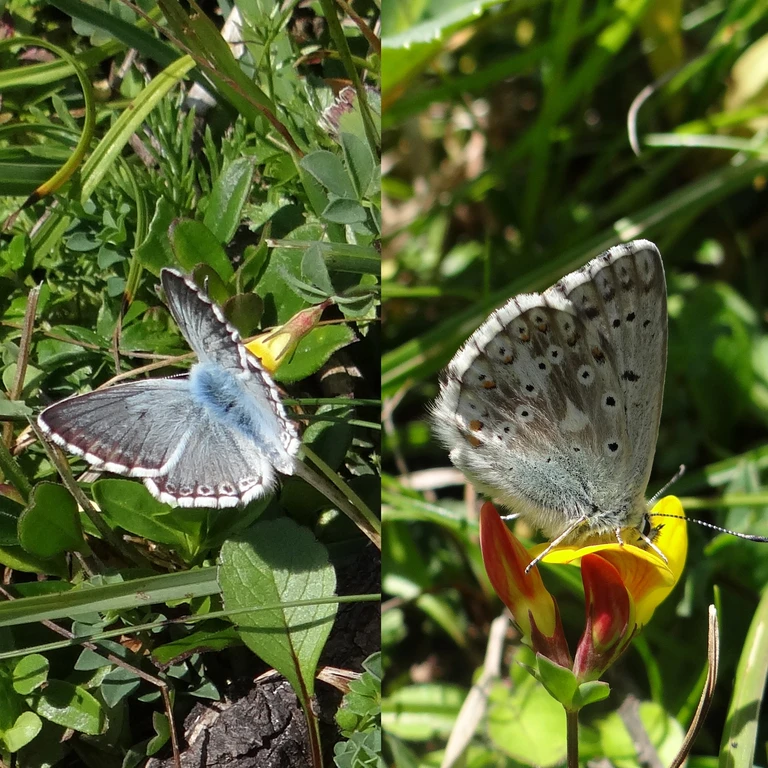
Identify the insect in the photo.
Lysandra coridon
